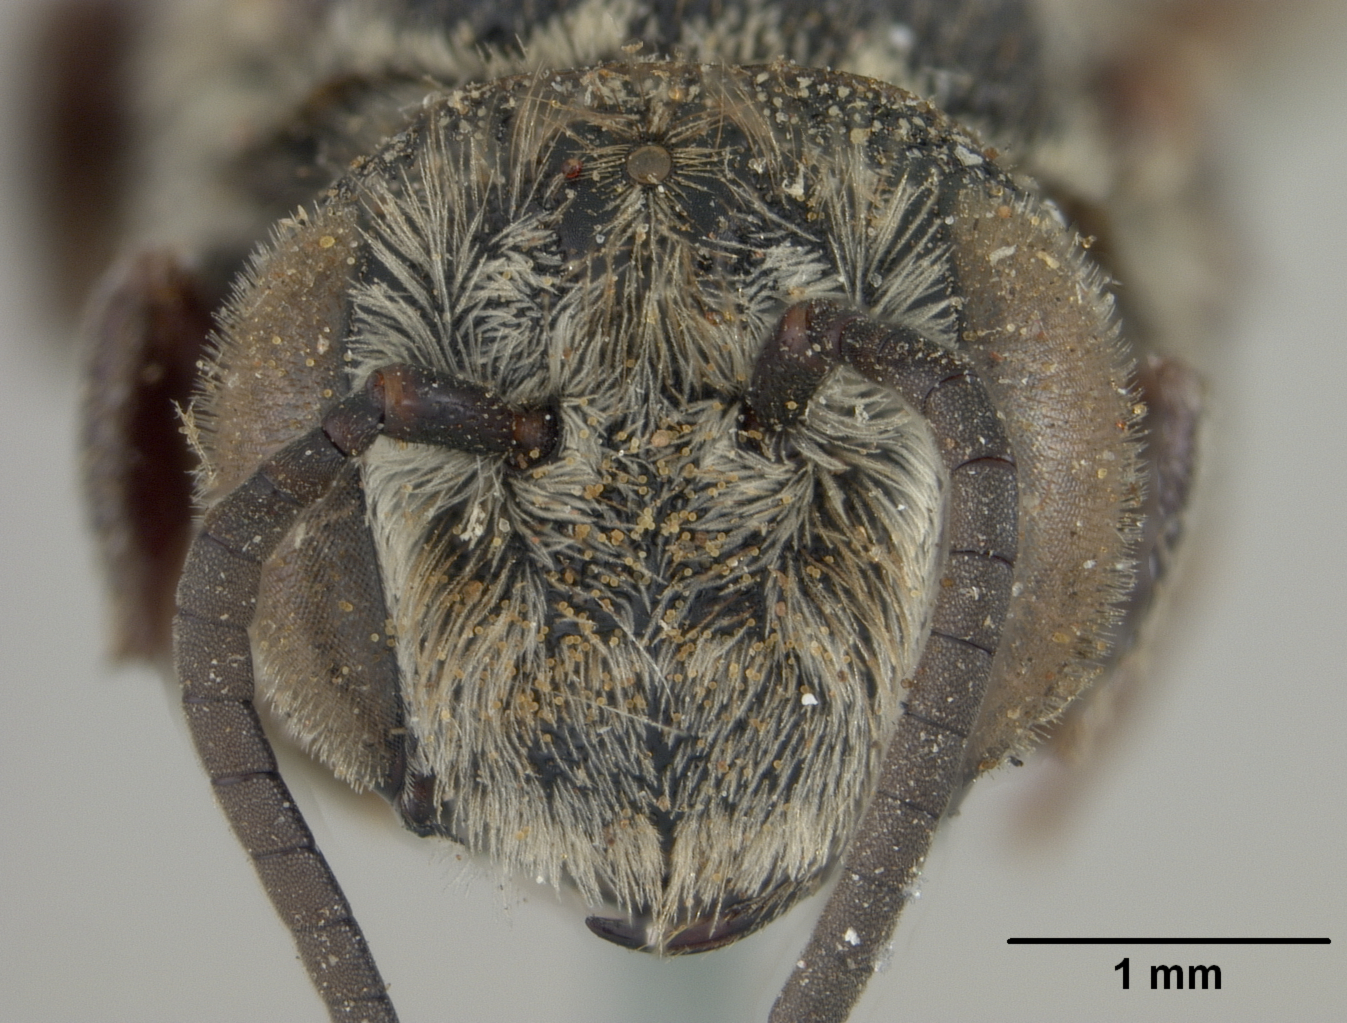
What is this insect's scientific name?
Coelioxys apacheorum
